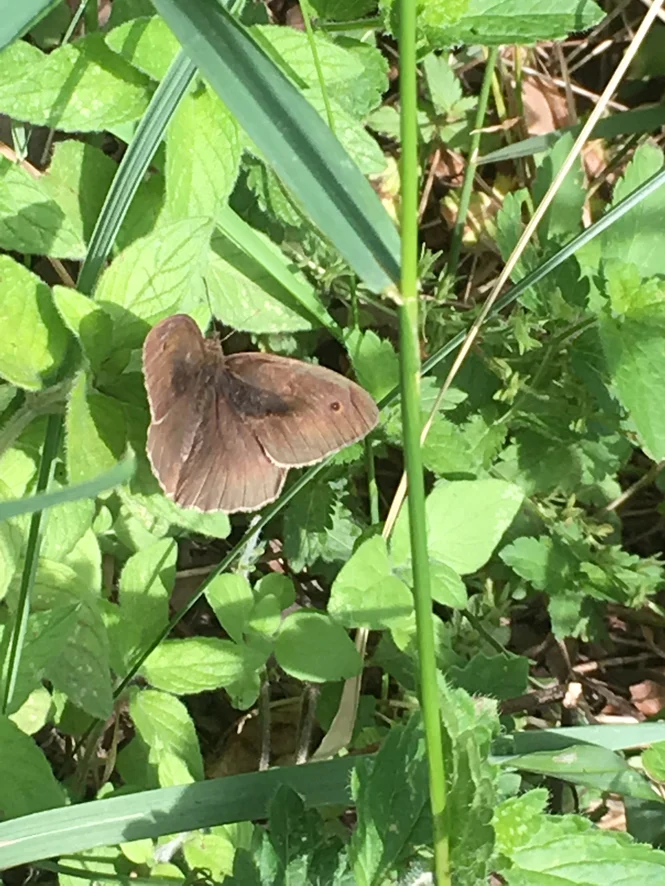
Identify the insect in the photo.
Maniola jurtina
